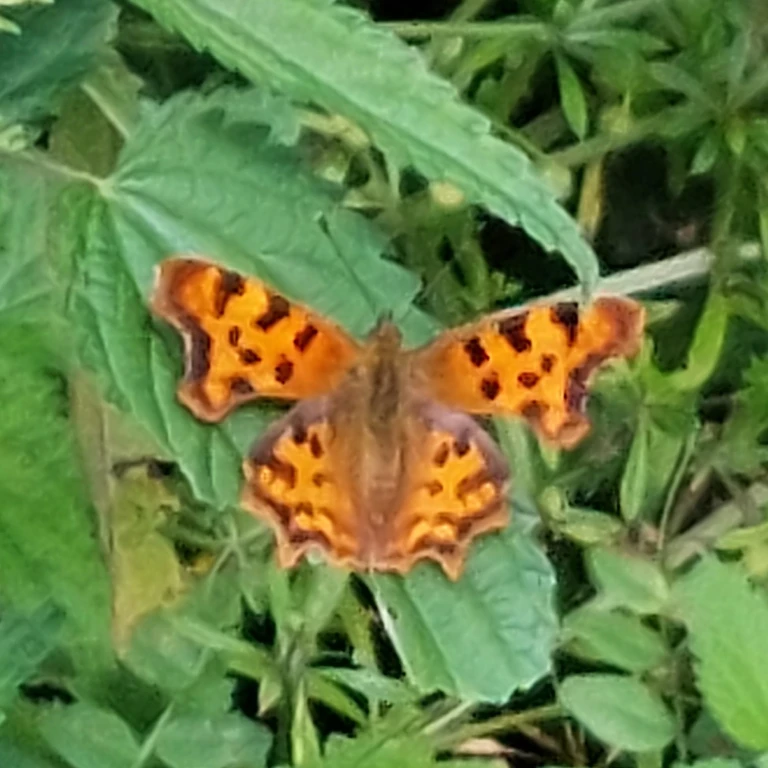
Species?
Polygonia c-album
